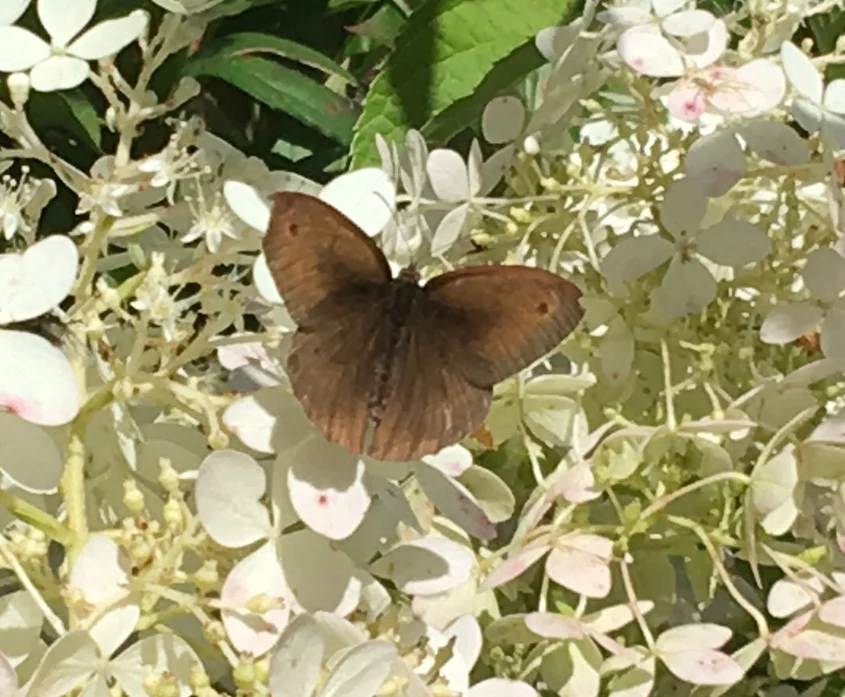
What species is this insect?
Maniola jurtina
